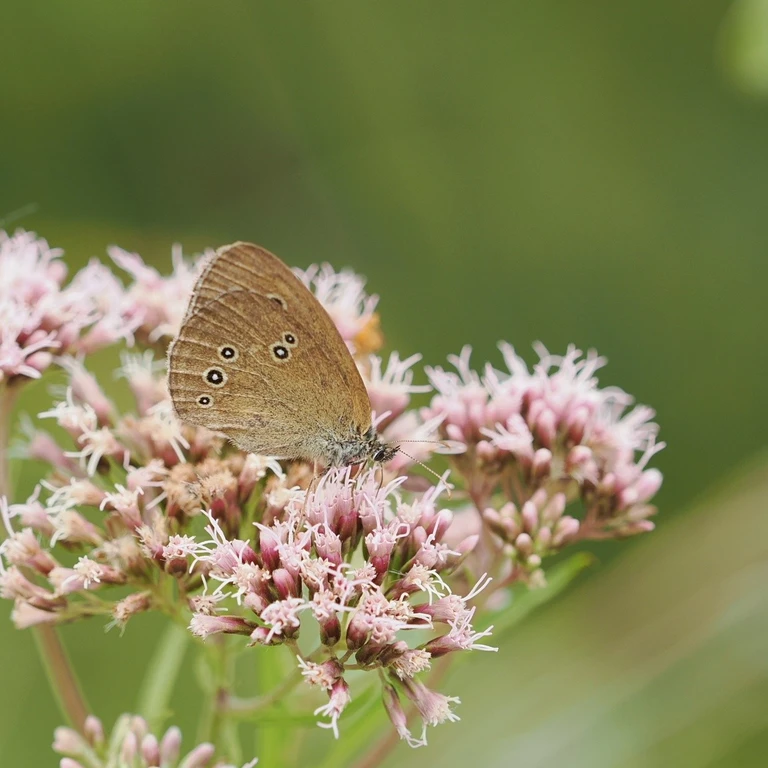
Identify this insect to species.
Aphantopus hyperantus
